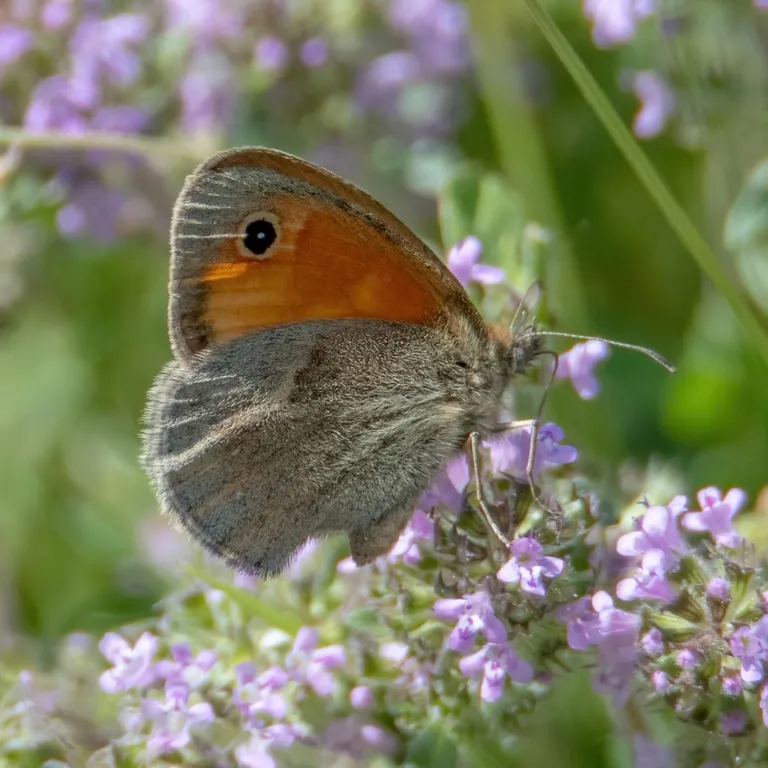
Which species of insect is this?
Coenonympha pamphilus
